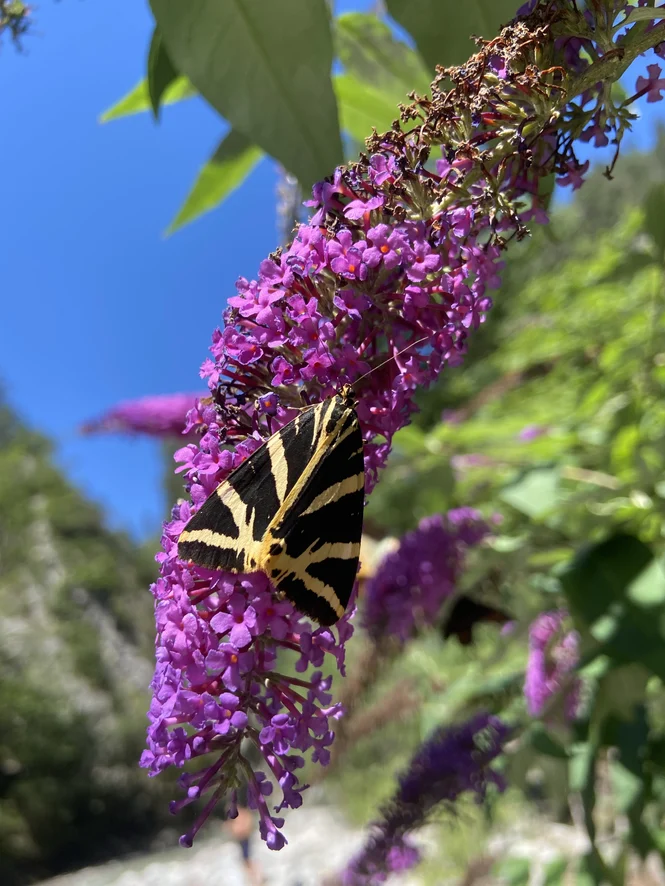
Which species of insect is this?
Euplagia quadripunctaria
